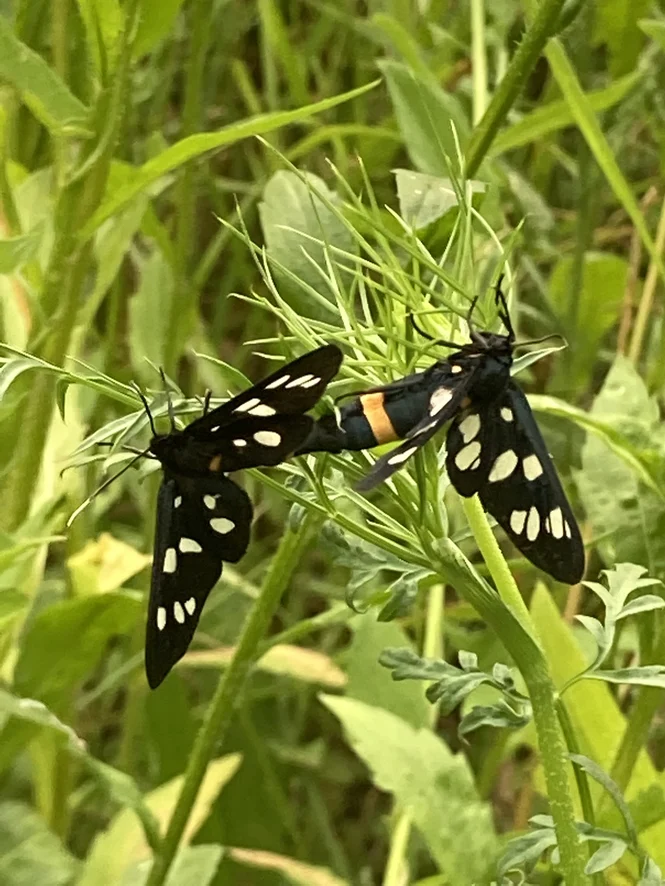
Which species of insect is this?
Amata phegea
